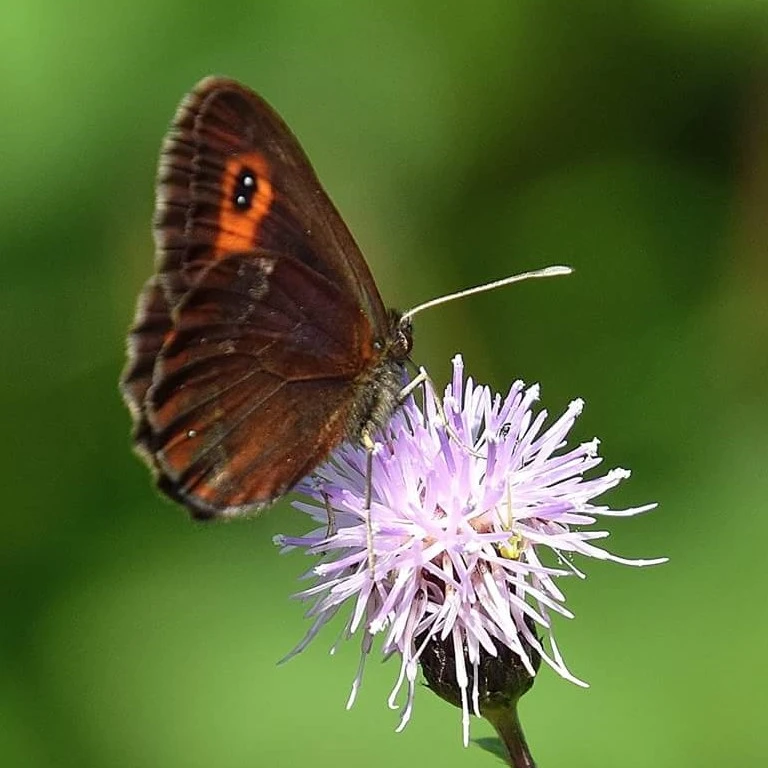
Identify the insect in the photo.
Erebia aethiops
